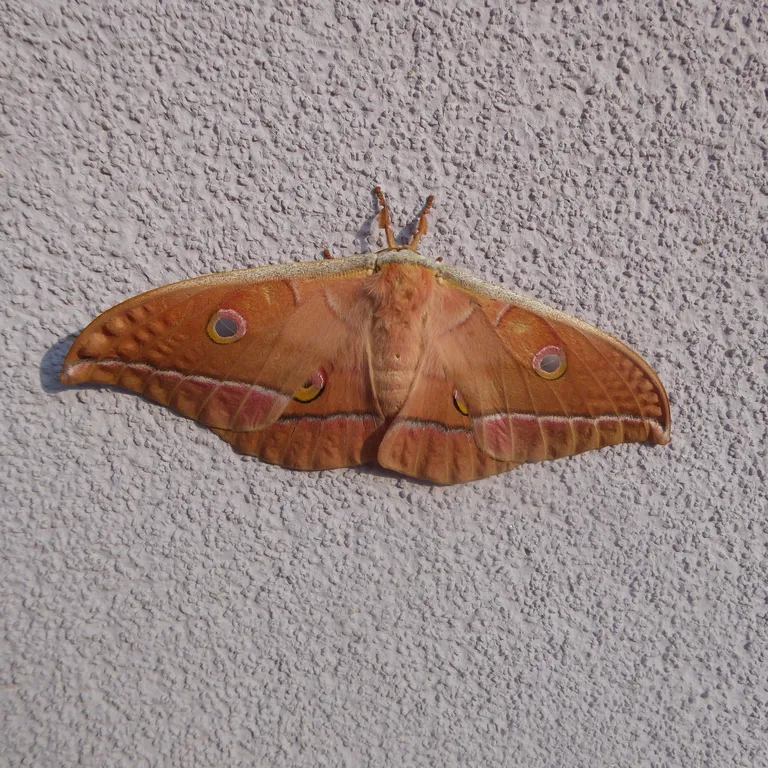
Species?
Antheraea yamamai
